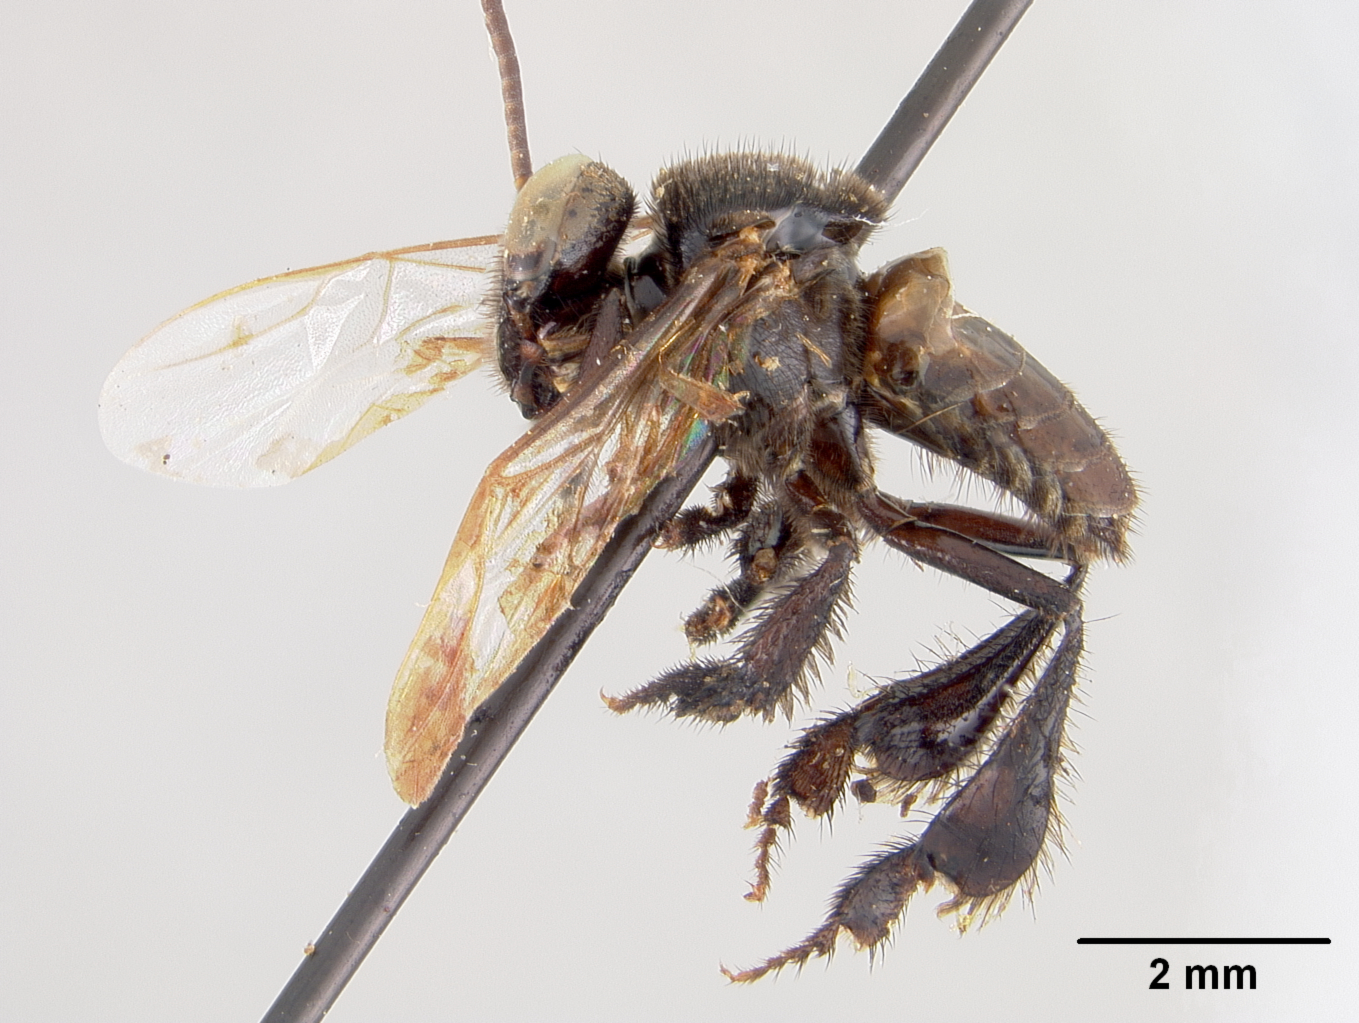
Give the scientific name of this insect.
Trigona parastigma
